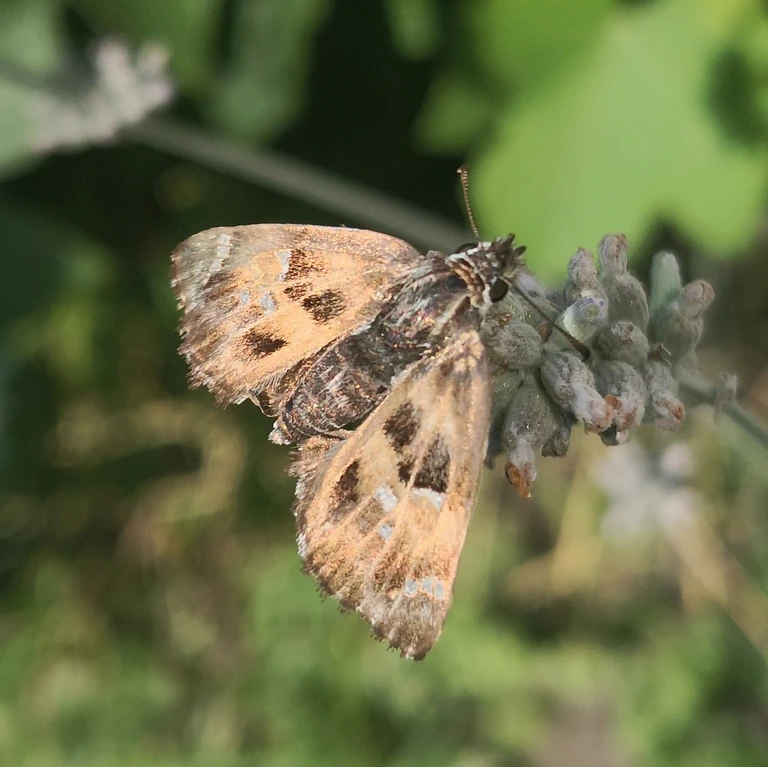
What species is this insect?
Carcharodus alceae
